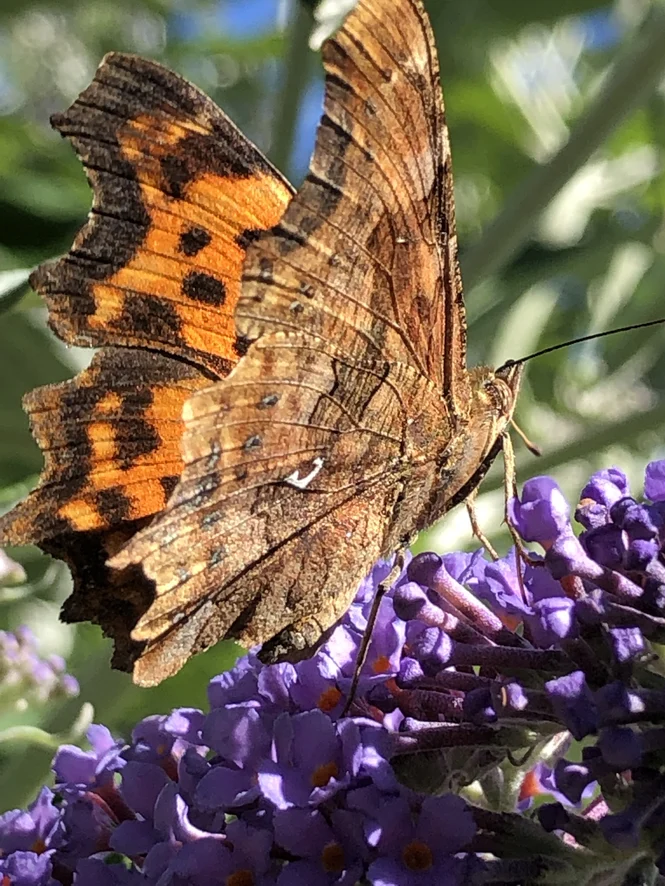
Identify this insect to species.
Polygonia c-album
